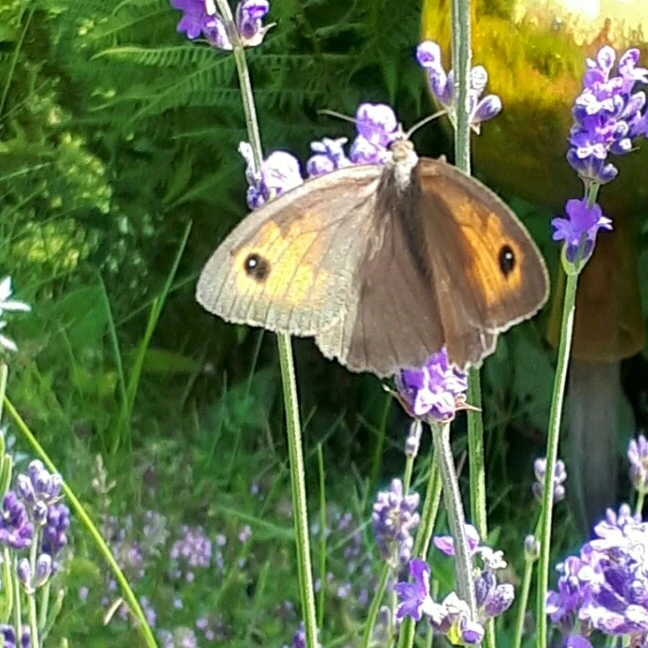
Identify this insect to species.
Maniola jurtina
